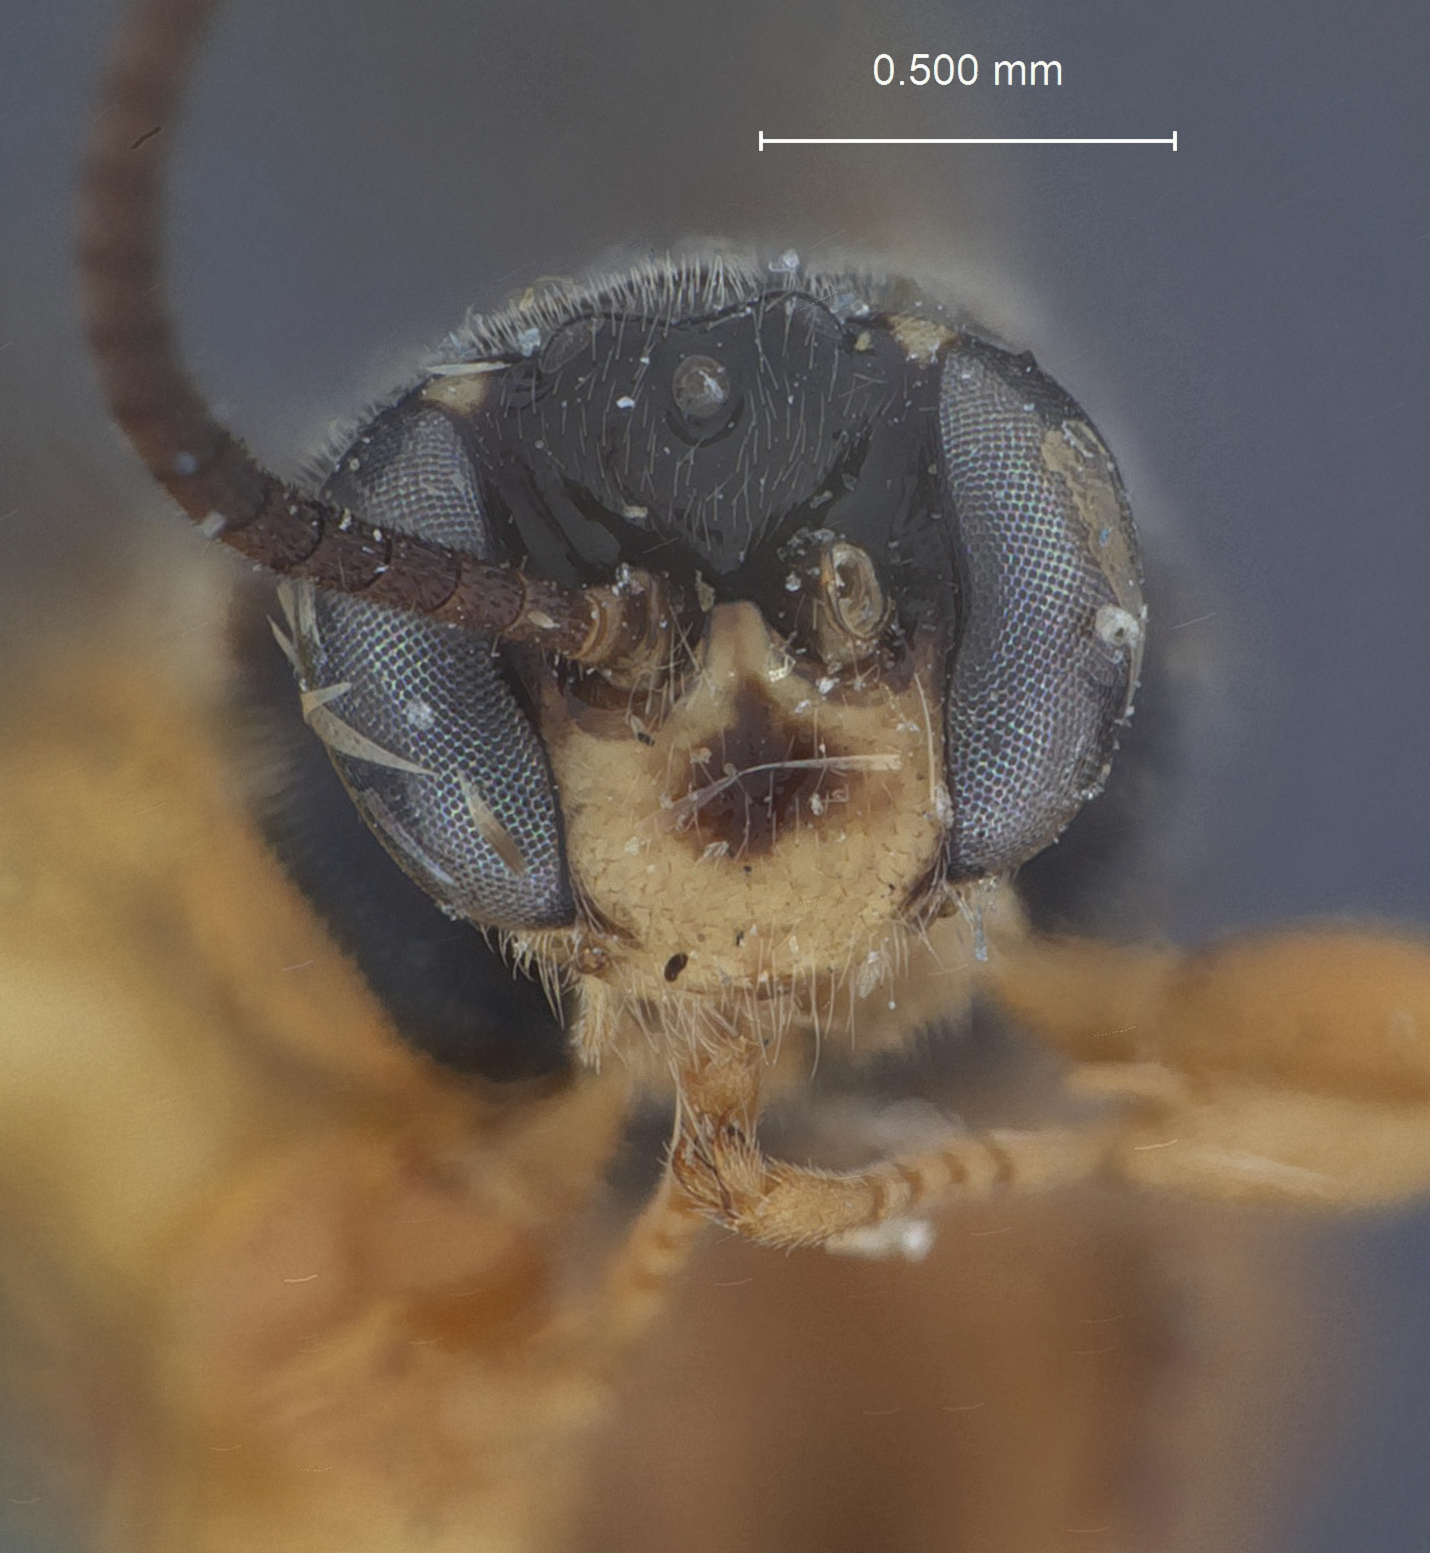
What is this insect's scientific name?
Exochus silus
